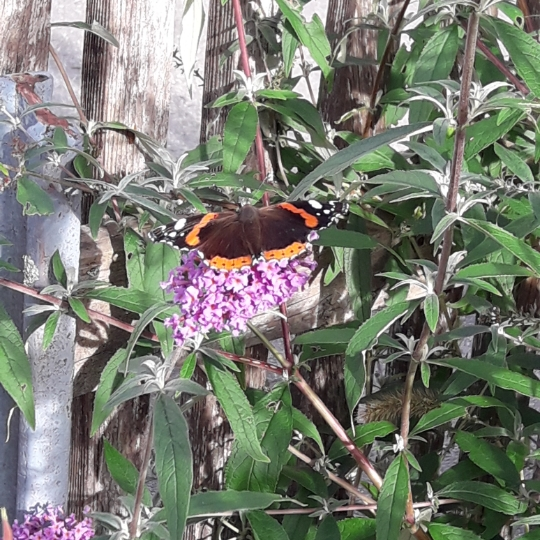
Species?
Vanessa atalanta
